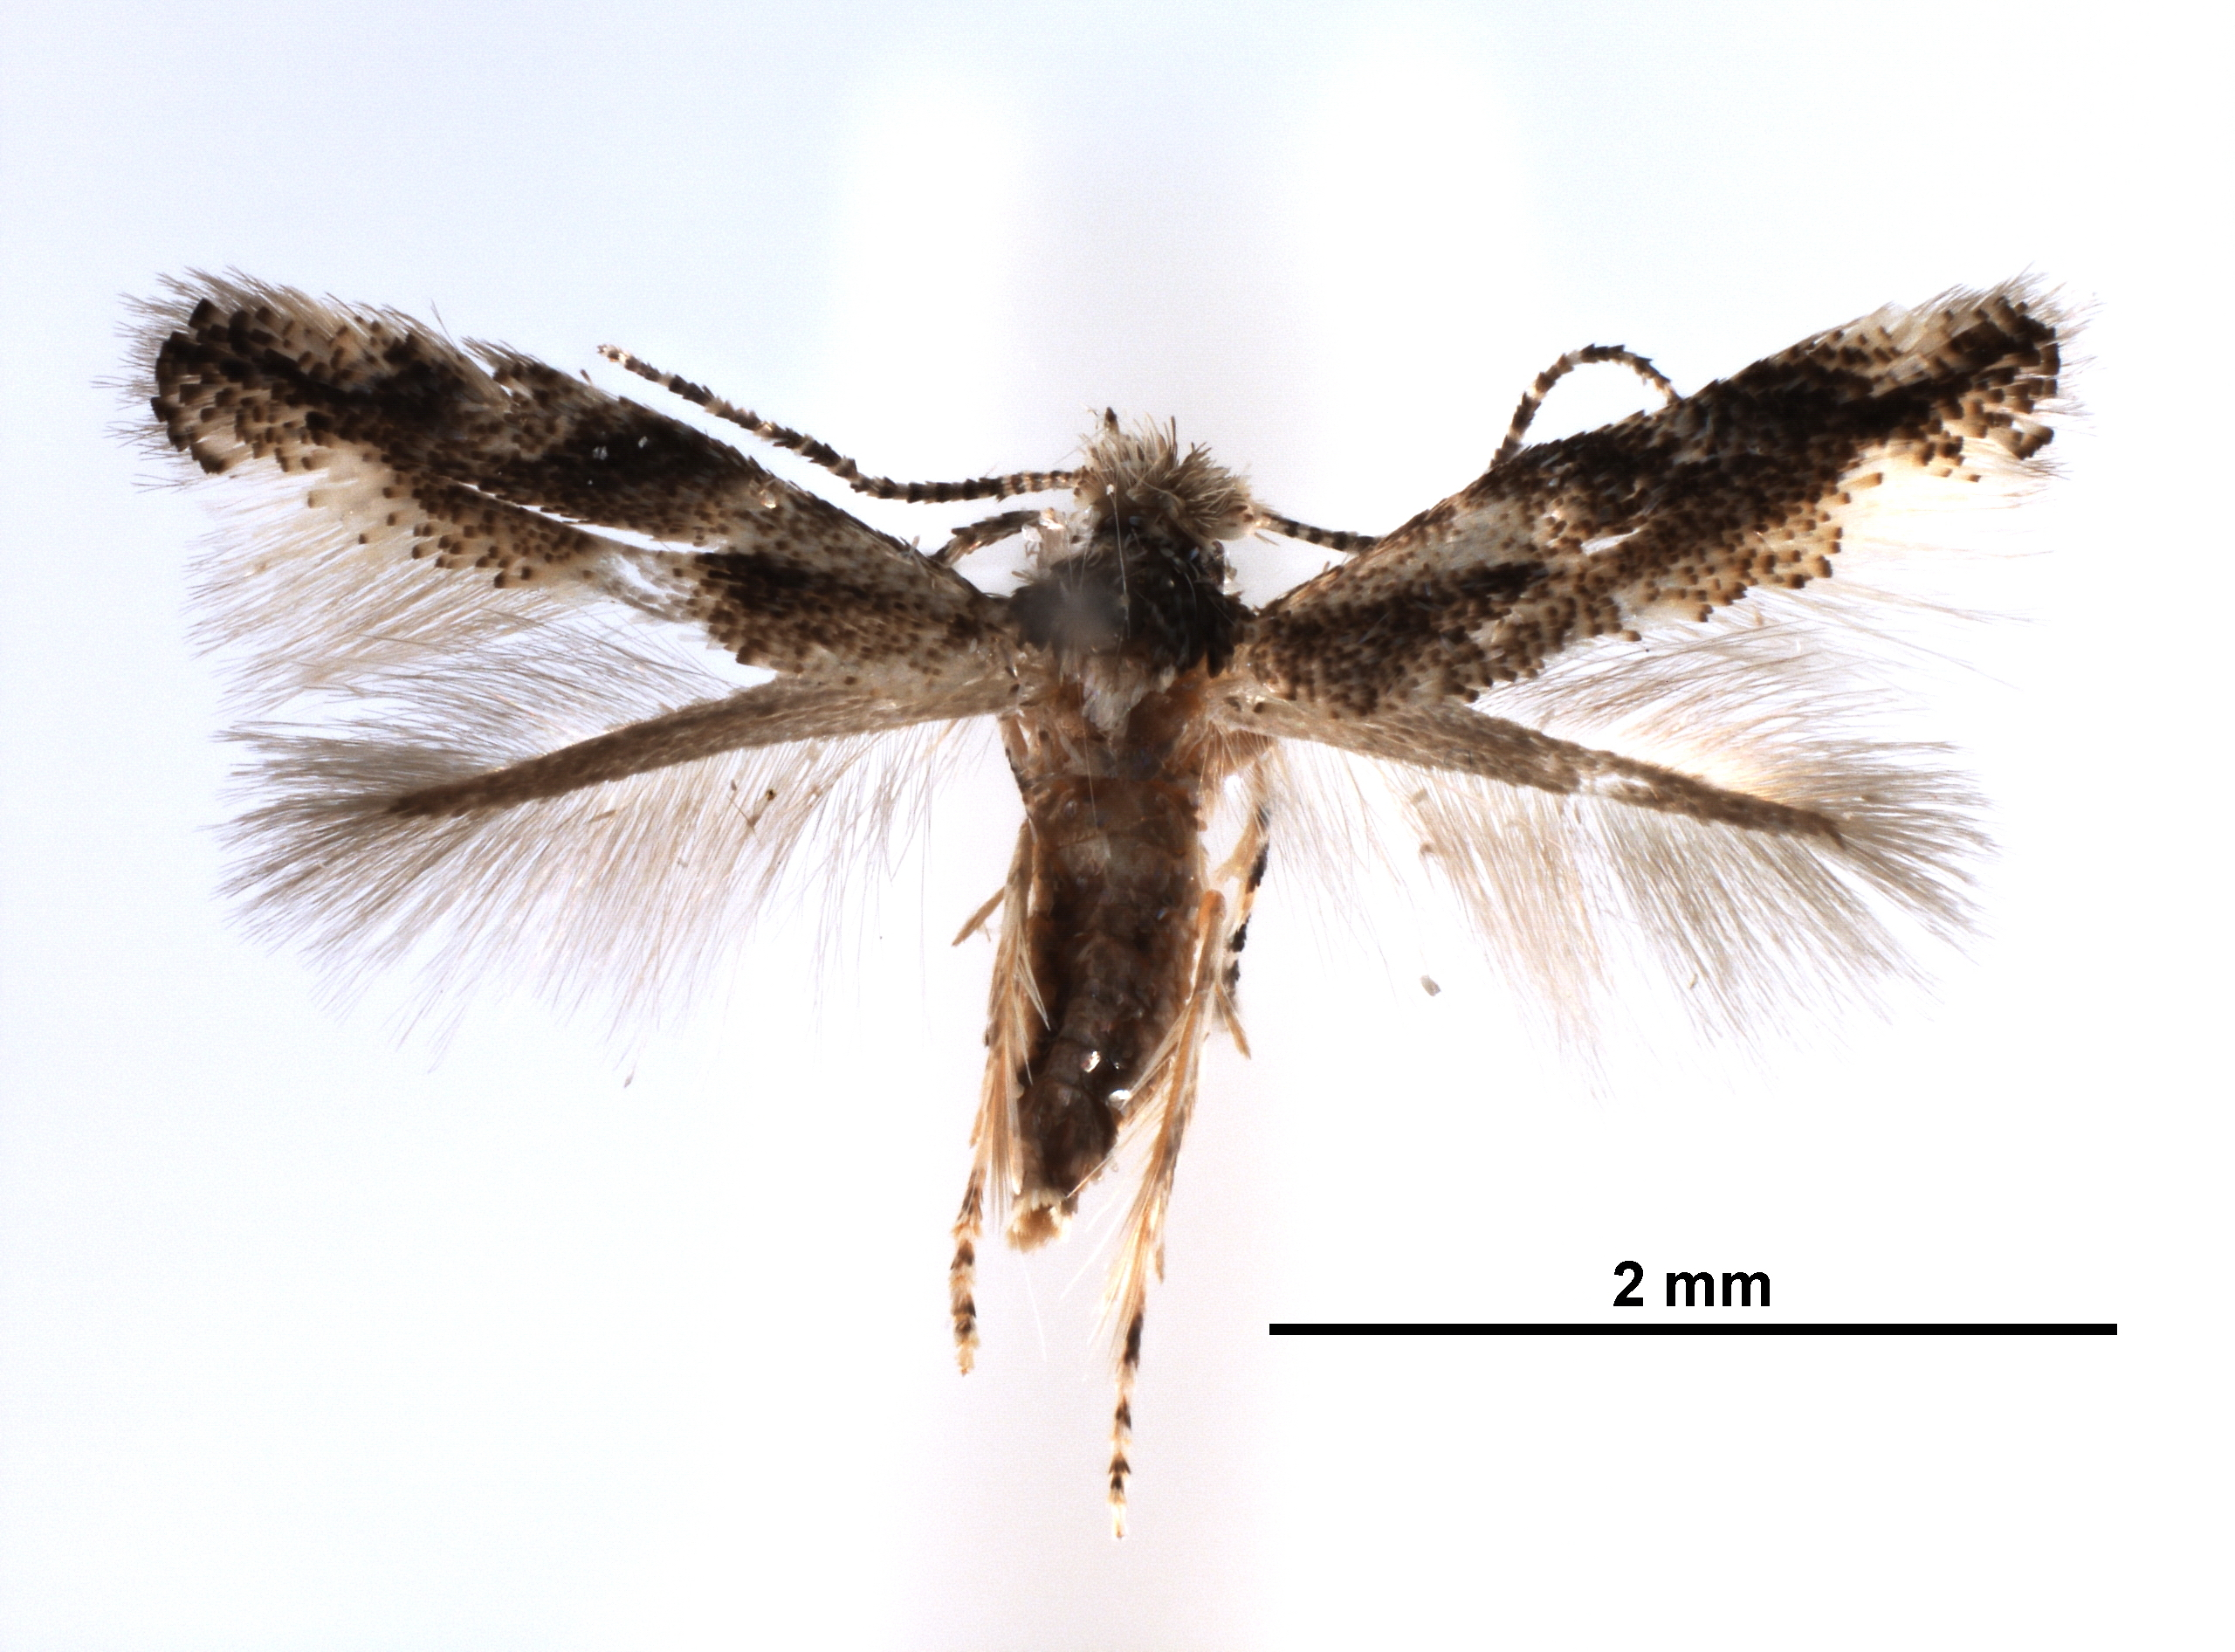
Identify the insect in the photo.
Bucculatrix caribbea
